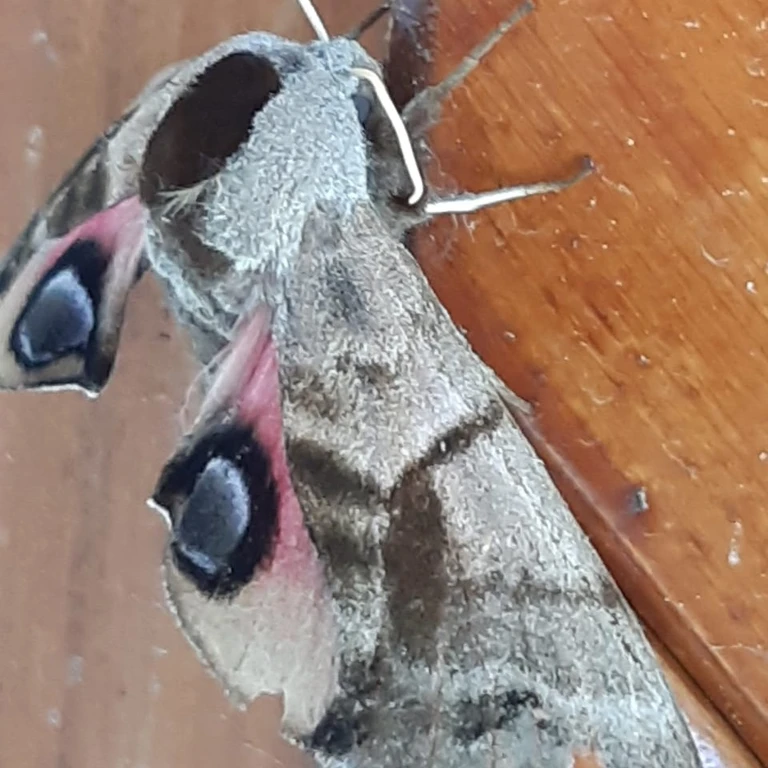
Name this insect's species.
Smerinthus ocellata
